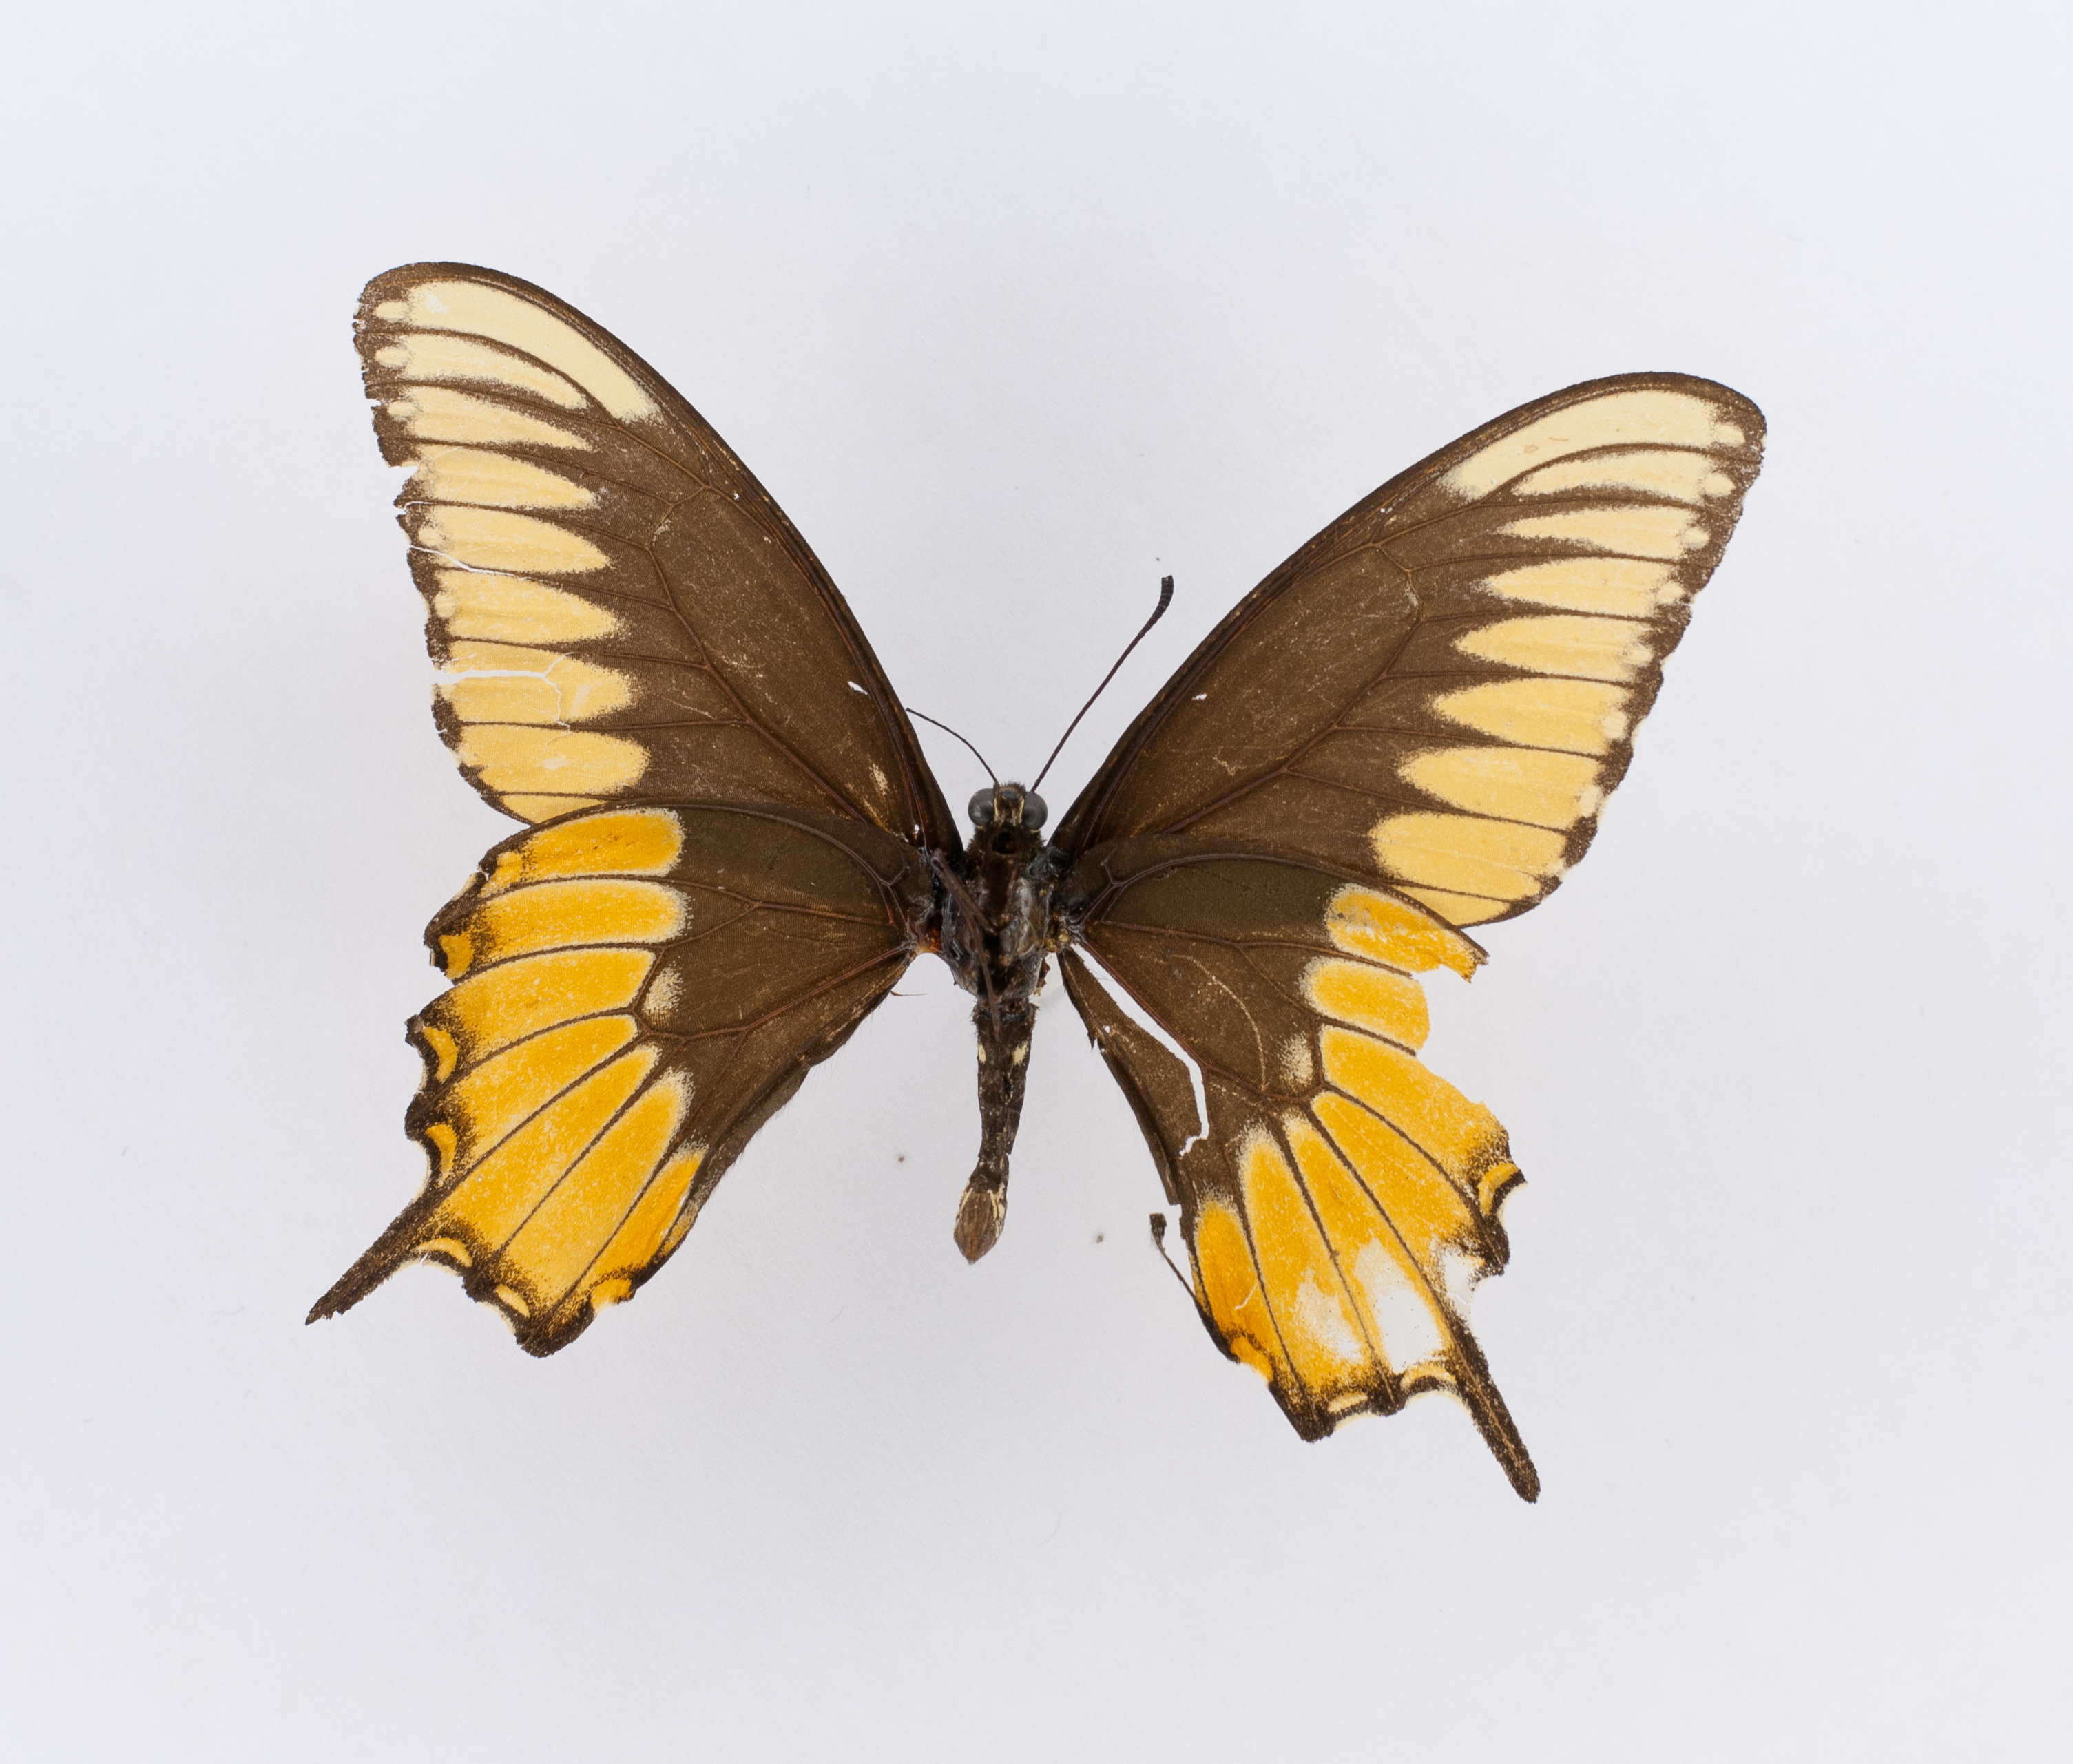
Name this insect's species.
Papilio calverleyi
